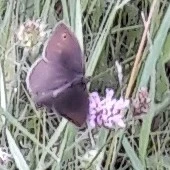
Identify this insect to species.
Maniola jurtina
